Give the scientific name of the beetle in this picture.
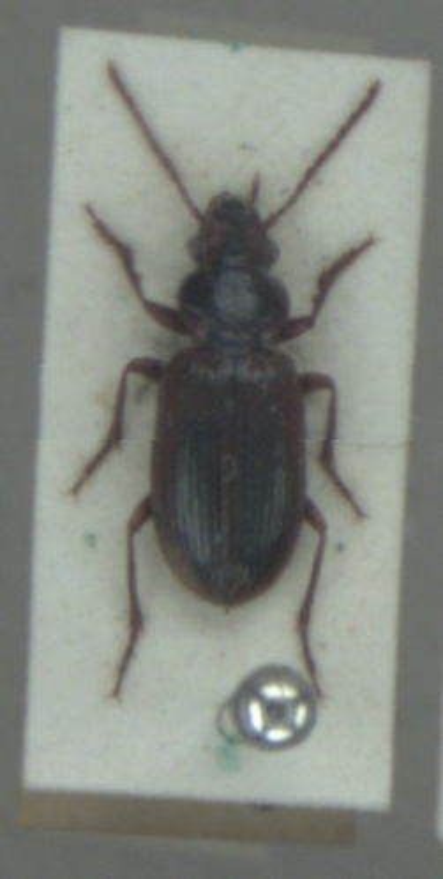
Dicheirotrichus gustavii
